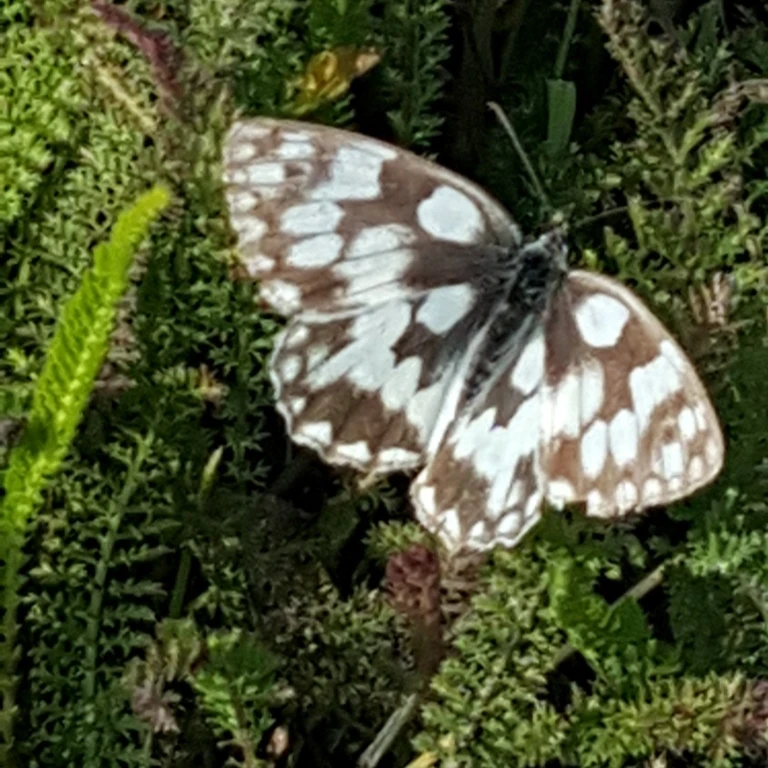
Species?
Melanargia galathea
